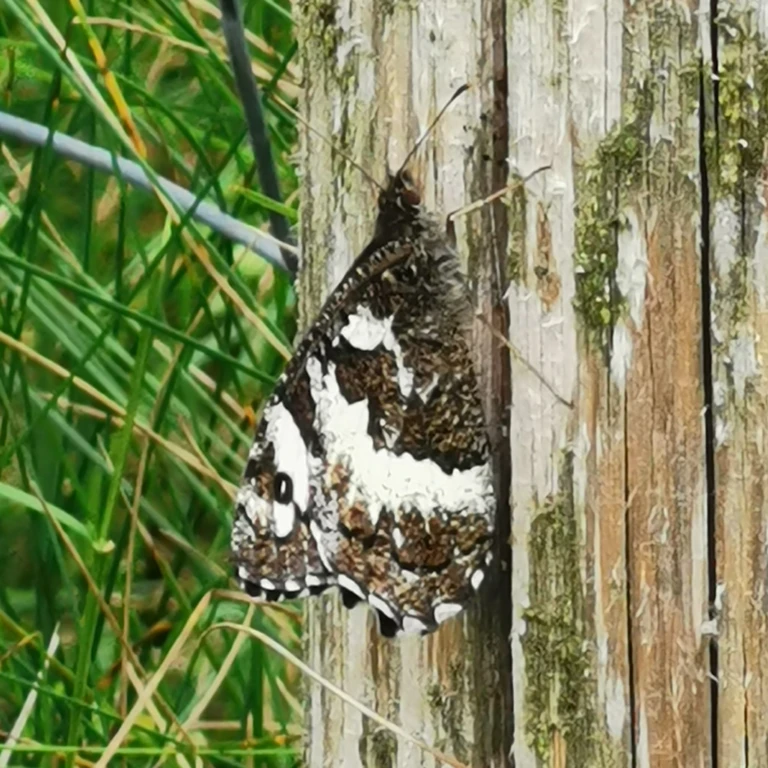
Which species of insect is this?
Brintesia circe
